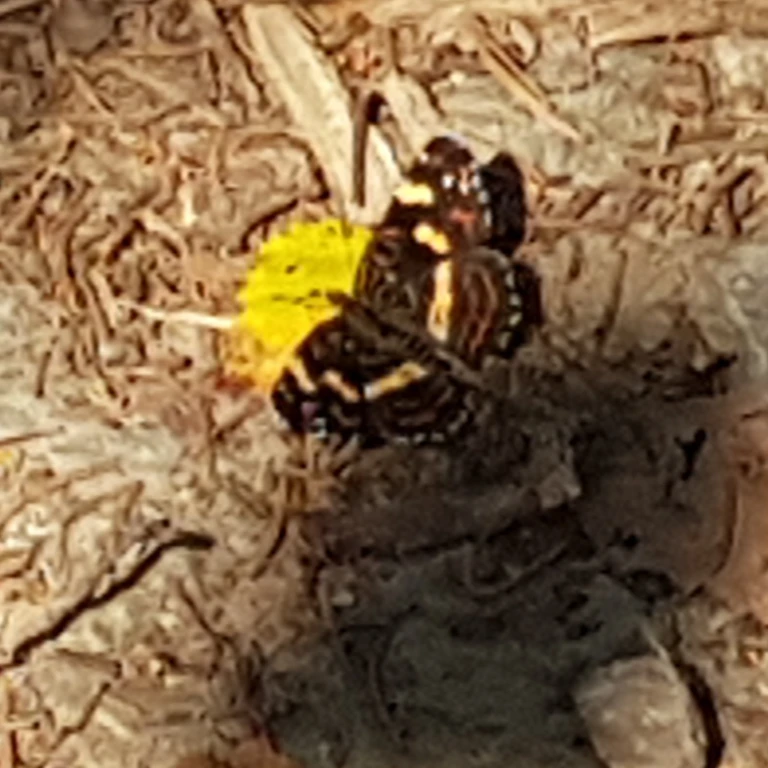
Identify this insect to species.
Araschnia levana
